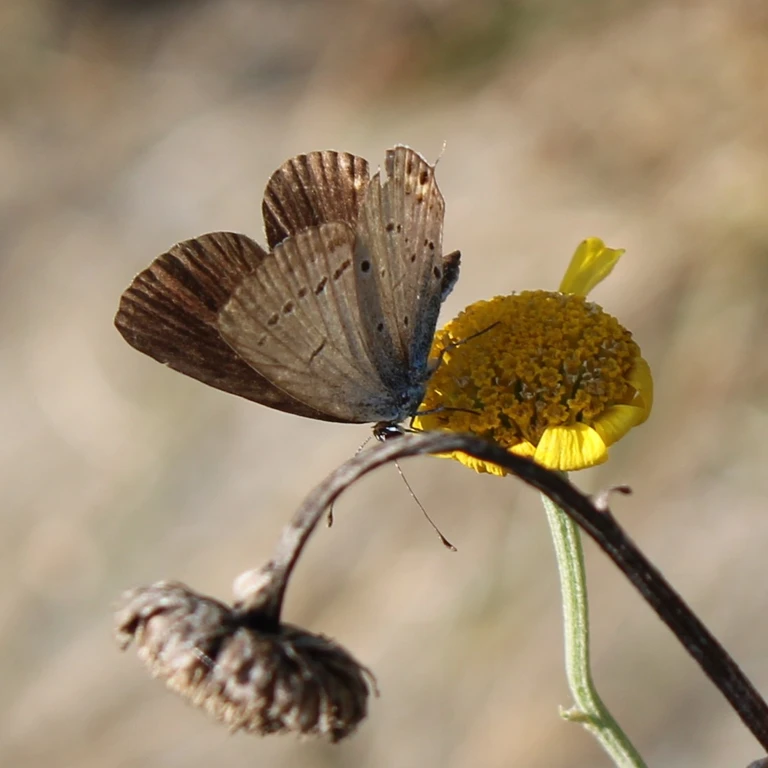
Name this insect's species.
Cupido argiades (also Elkalyce argiades)
